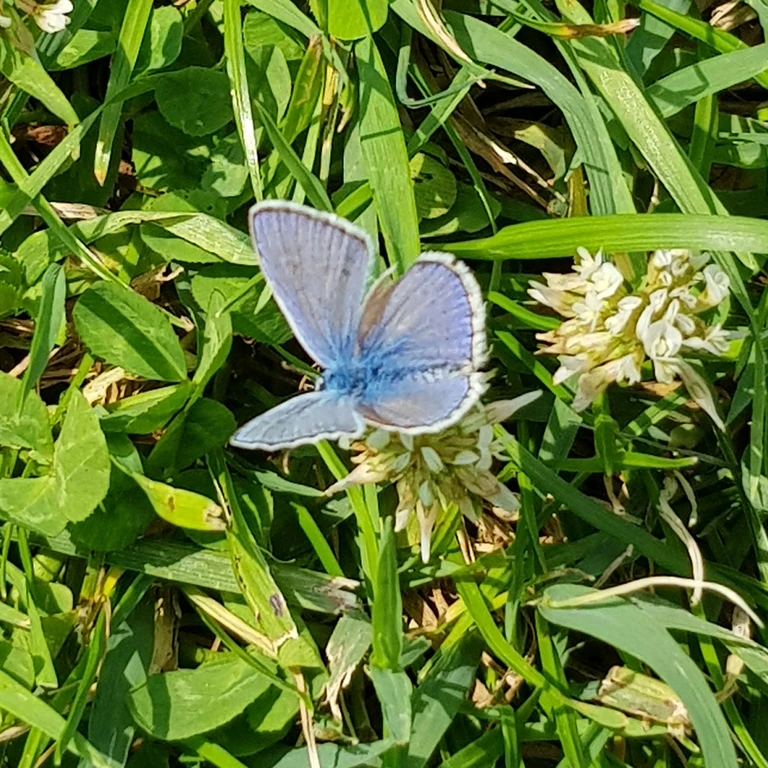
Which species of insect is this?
Polyommatus icarus
